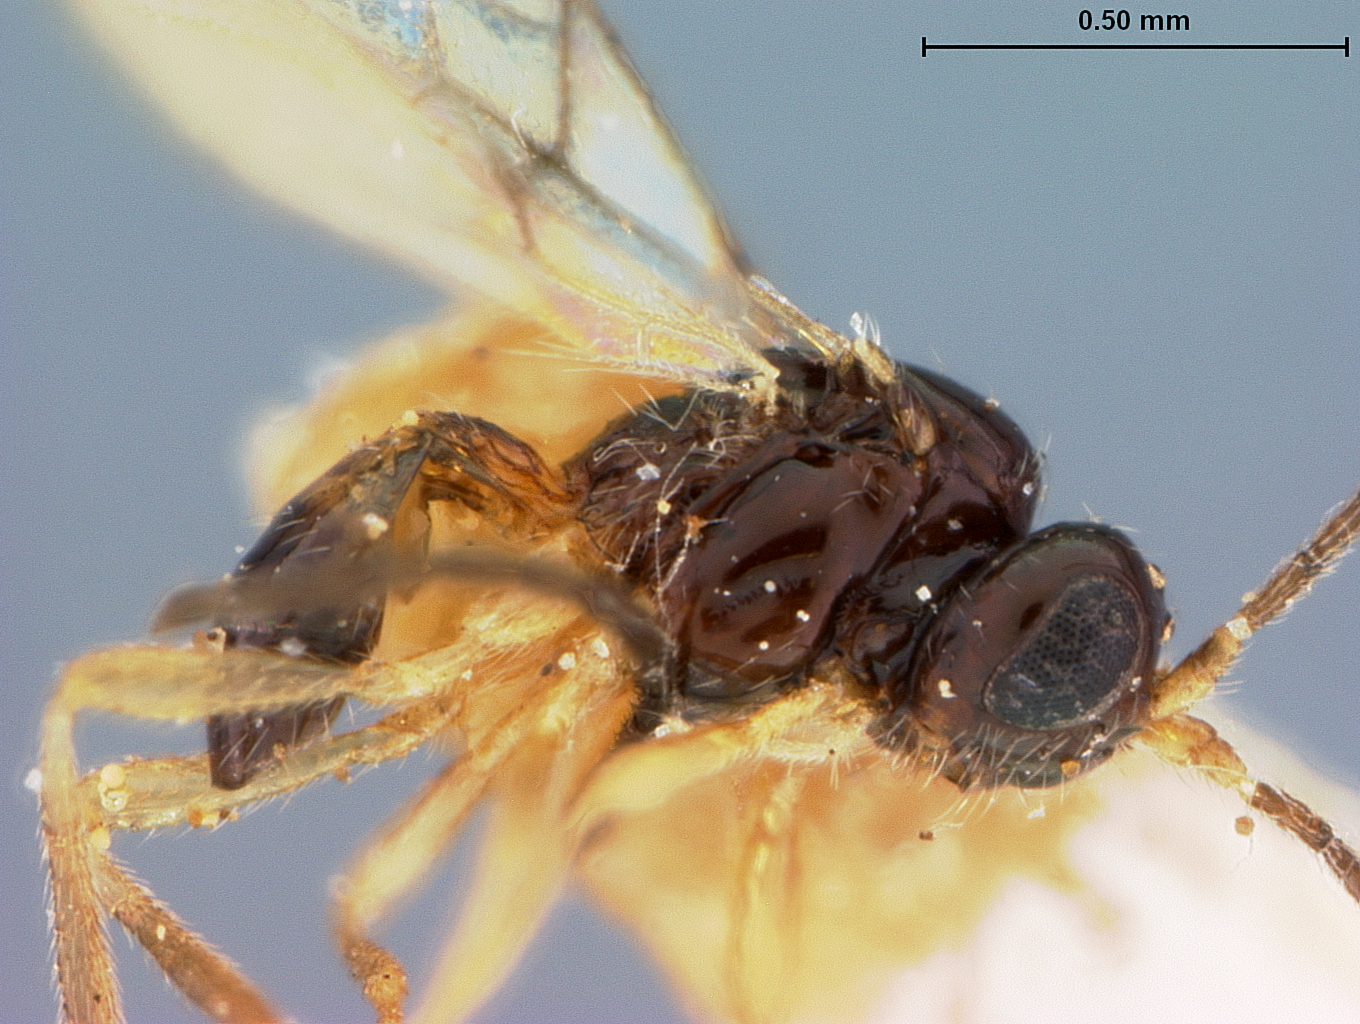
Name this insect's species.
Opius tropaeoli
